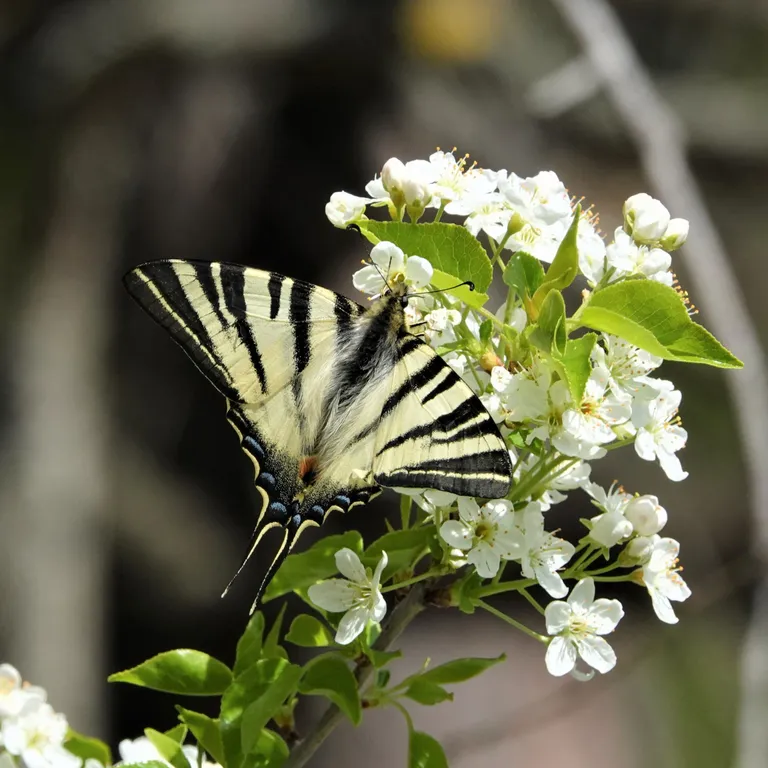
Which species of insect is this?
Iphiclides podalirius
